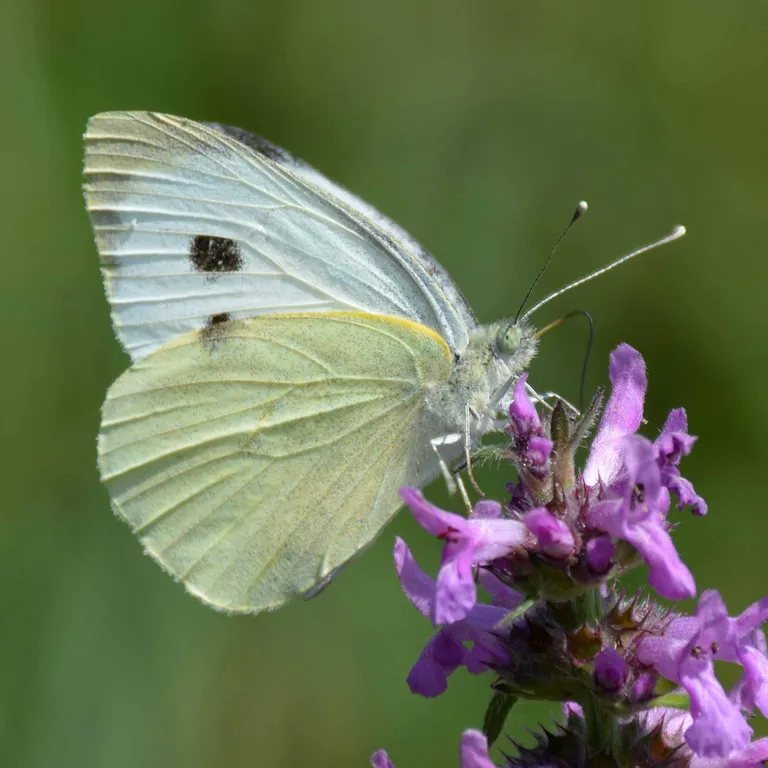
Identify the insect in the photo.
Pieris brassicae
